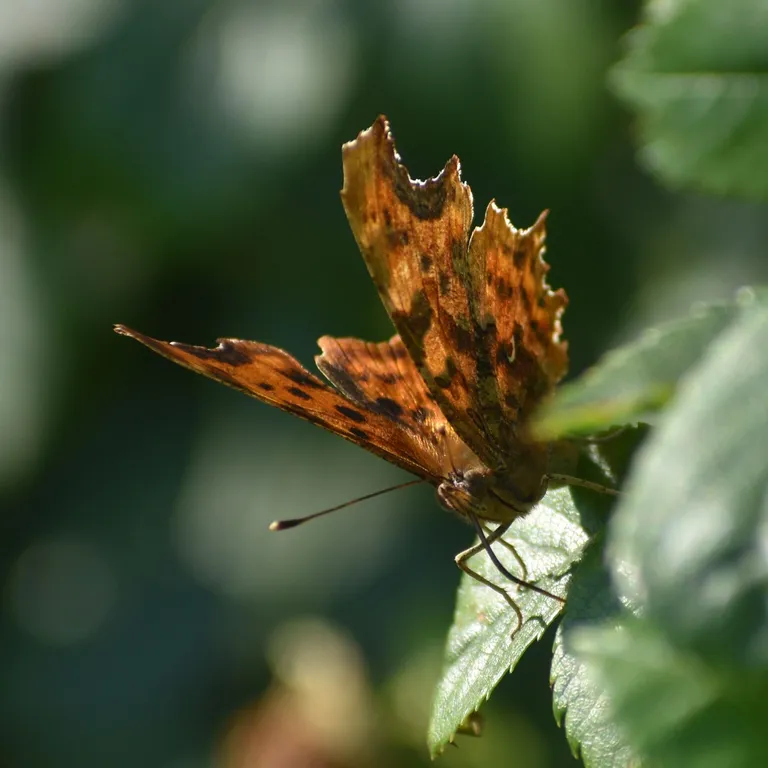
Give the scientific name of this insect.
Polygonia c-album
